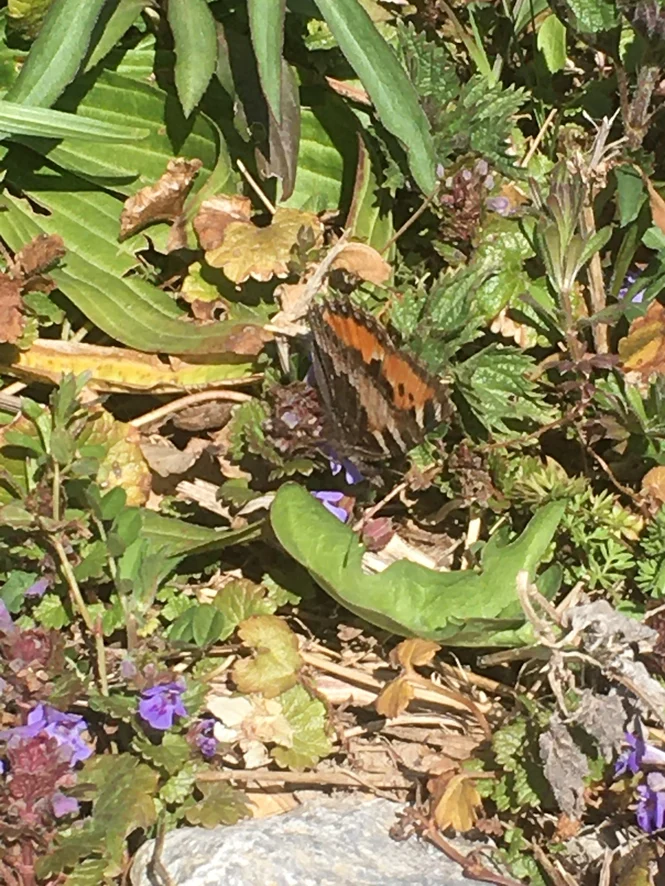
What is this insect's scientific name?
Aglais urticae
